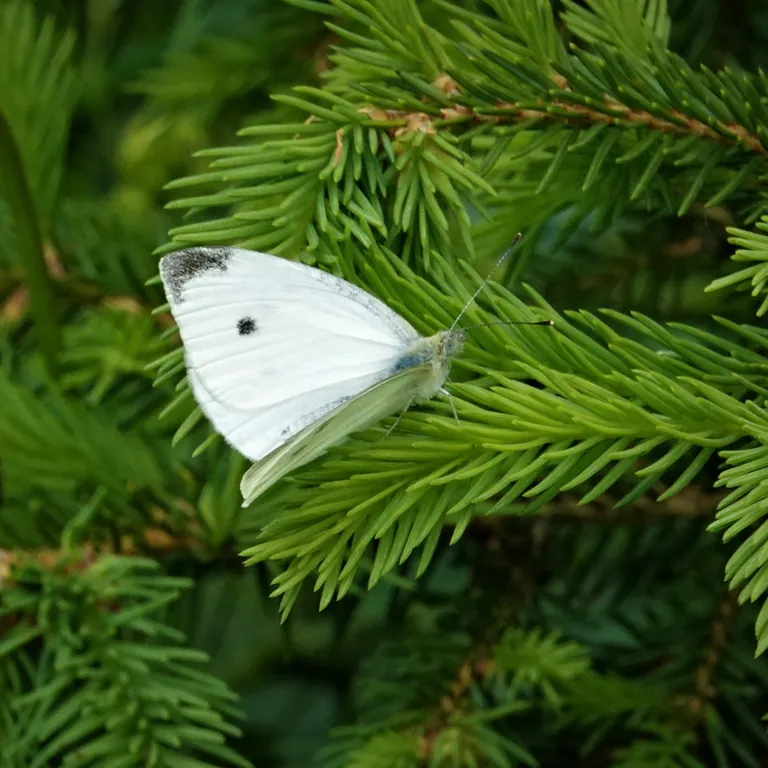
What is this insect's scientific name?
Pieris rapae
